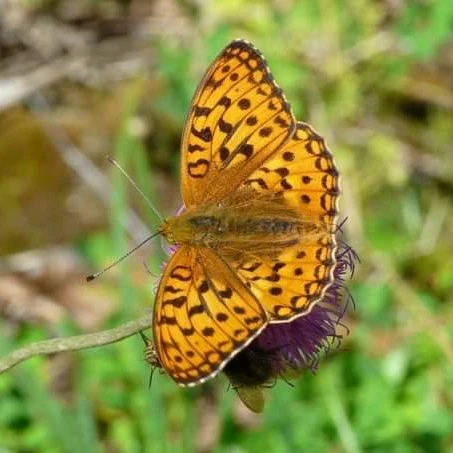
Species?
Fabriciana adippe
